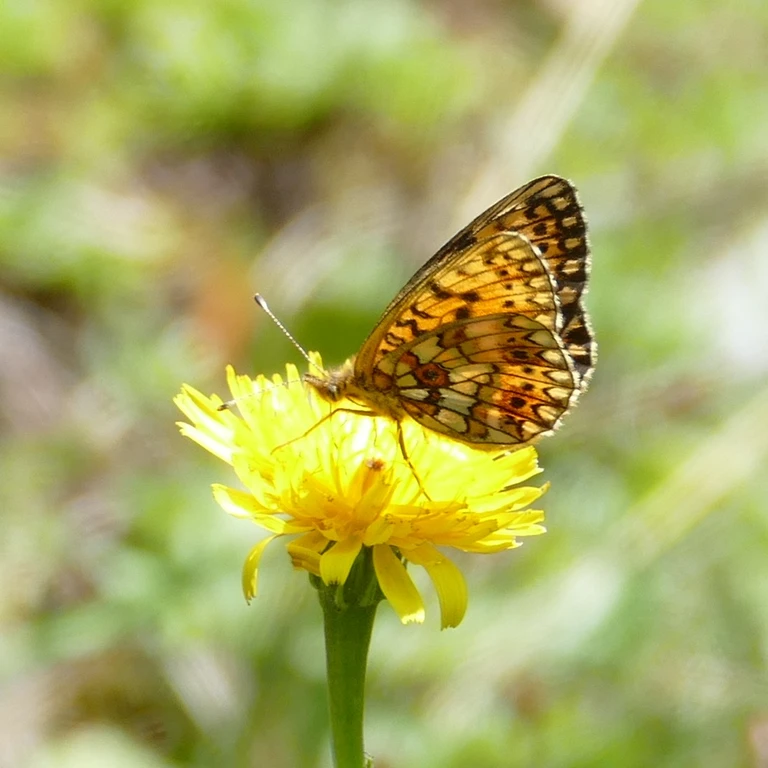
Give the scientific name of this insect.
Boloria selene
